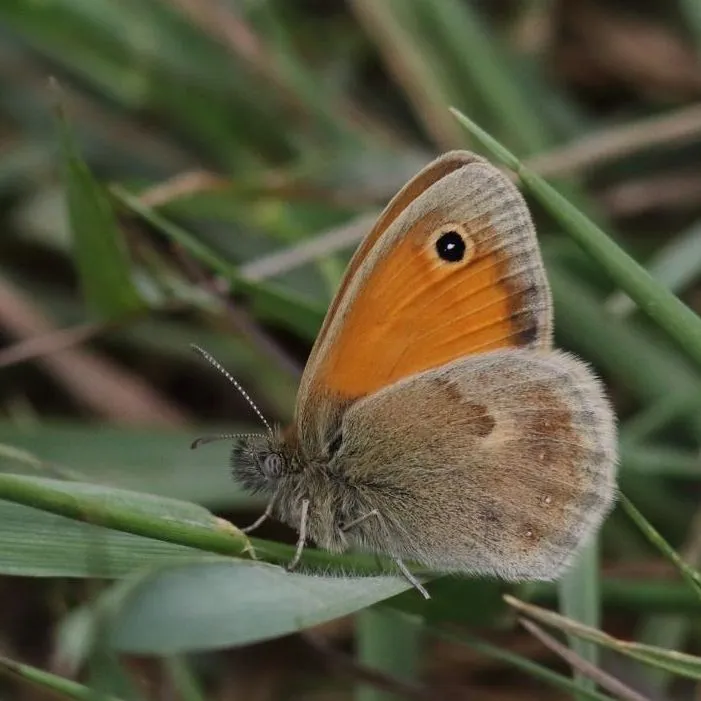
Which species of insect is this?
Coenonympha pamphilus
